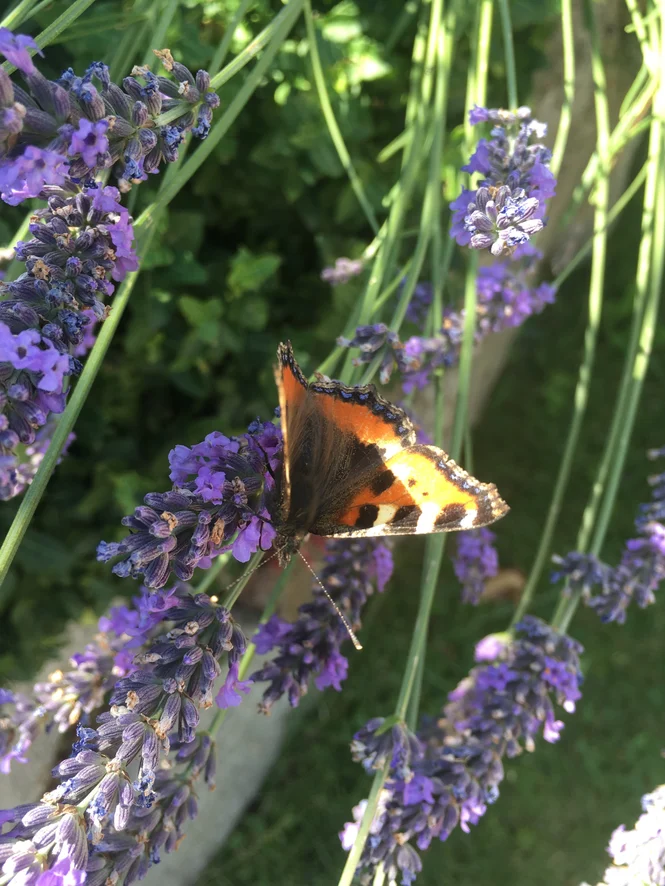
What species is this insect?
Aglais urticae
